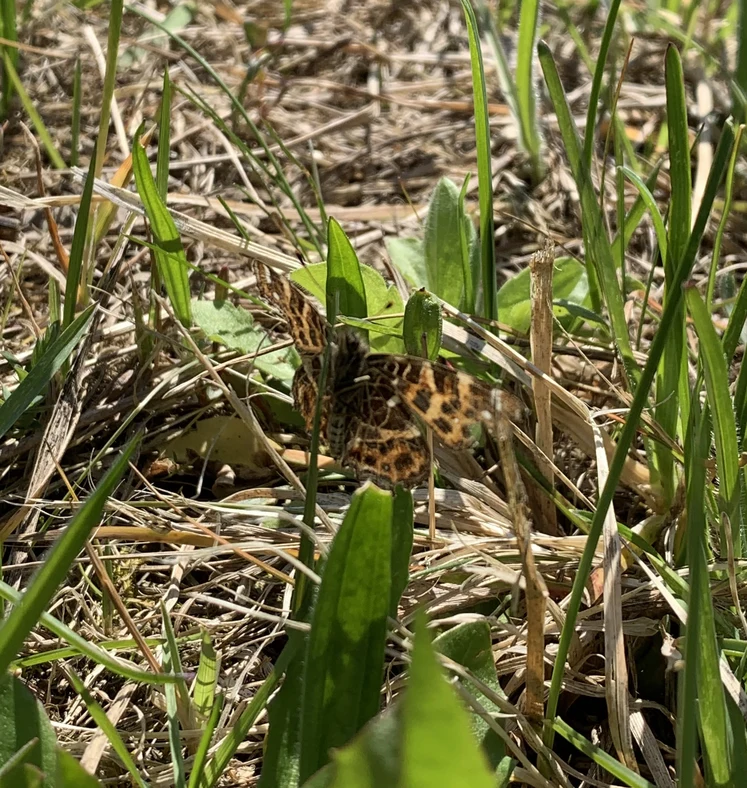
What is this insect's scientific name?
Araschnia levana
